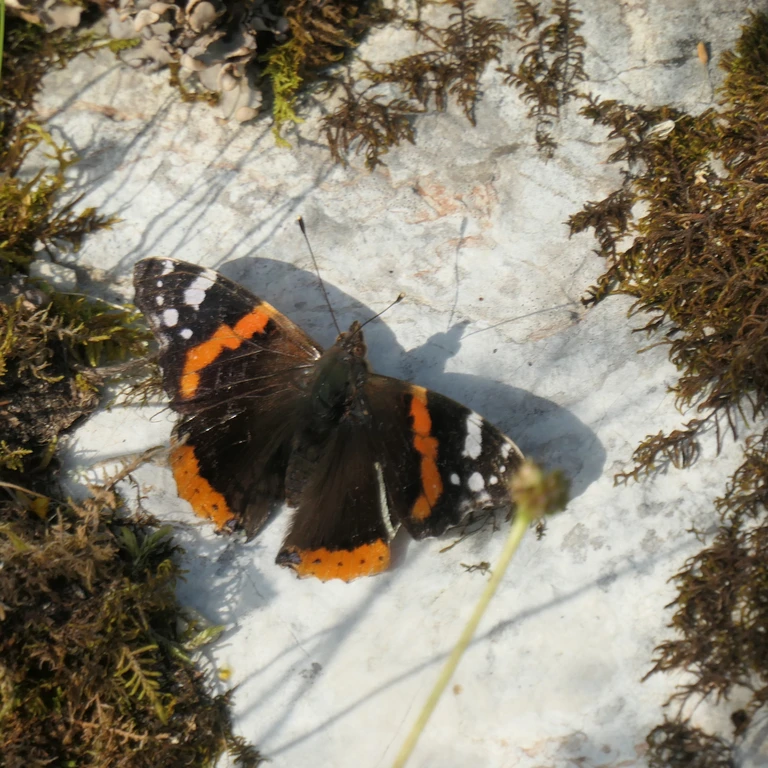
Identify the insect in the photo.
Vanessa atalanta
